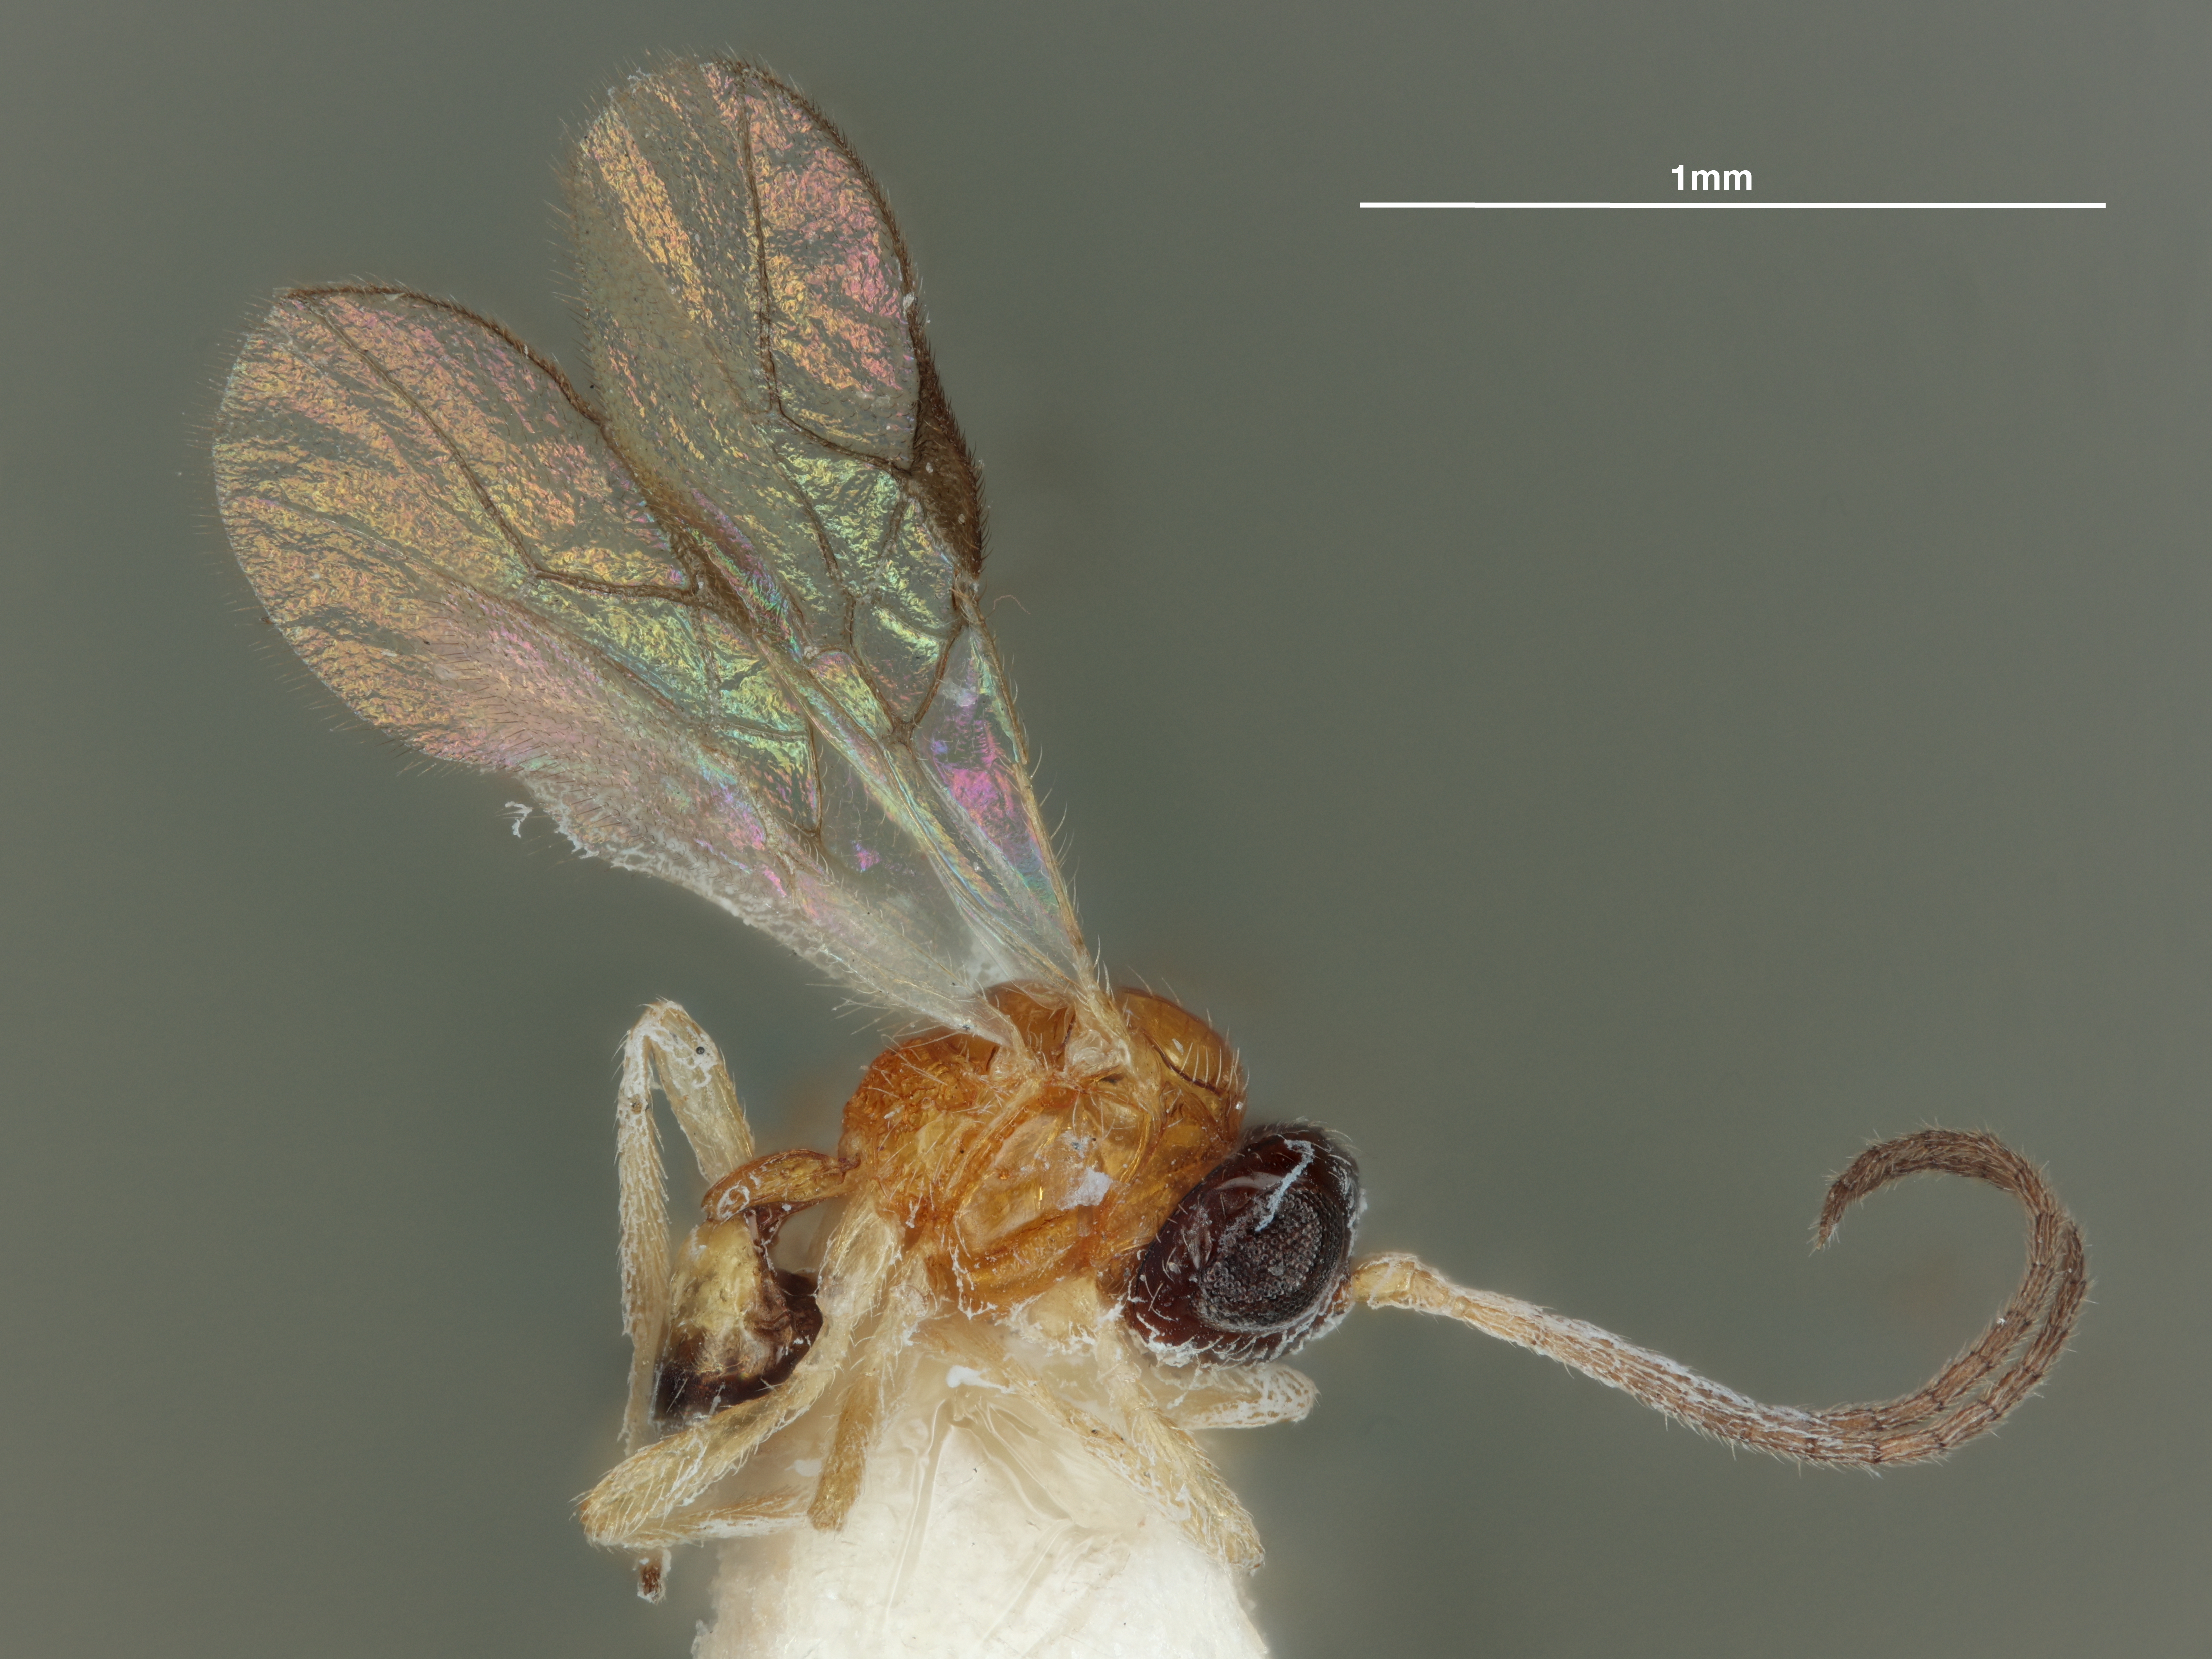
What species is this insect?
Opius contrasticus
